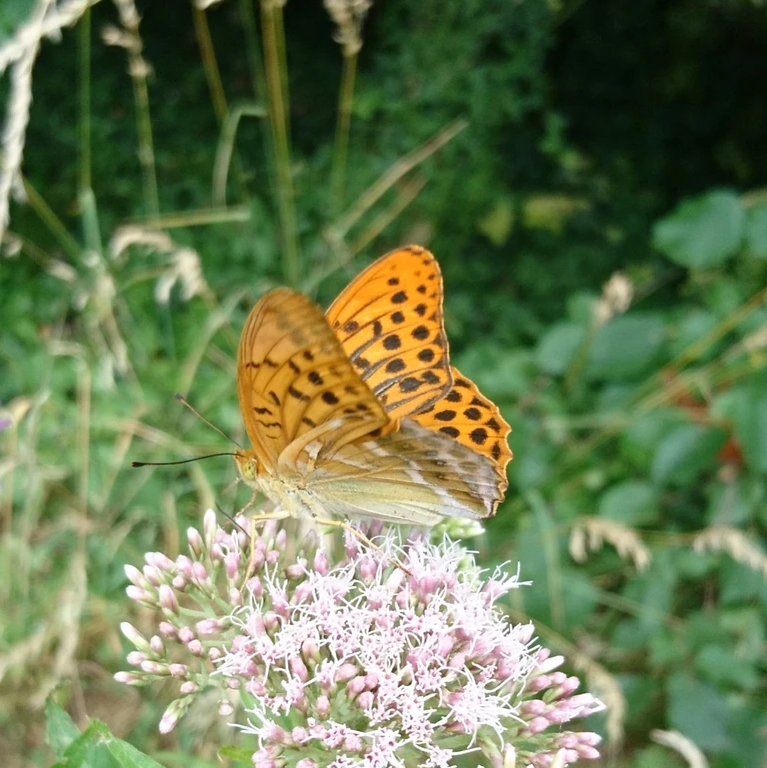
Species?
Argynnis paphia
